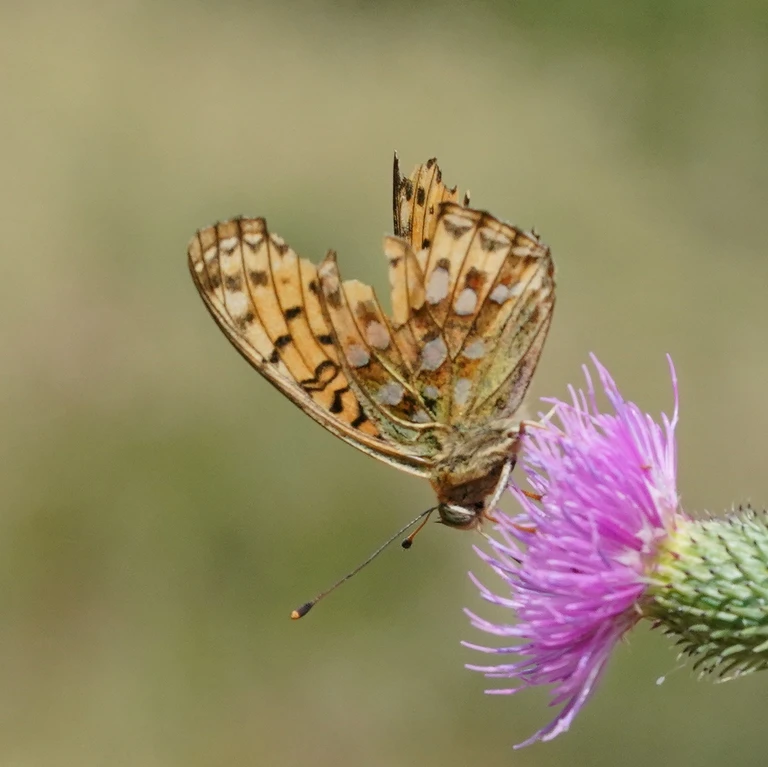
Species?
Speyeria aglaja
